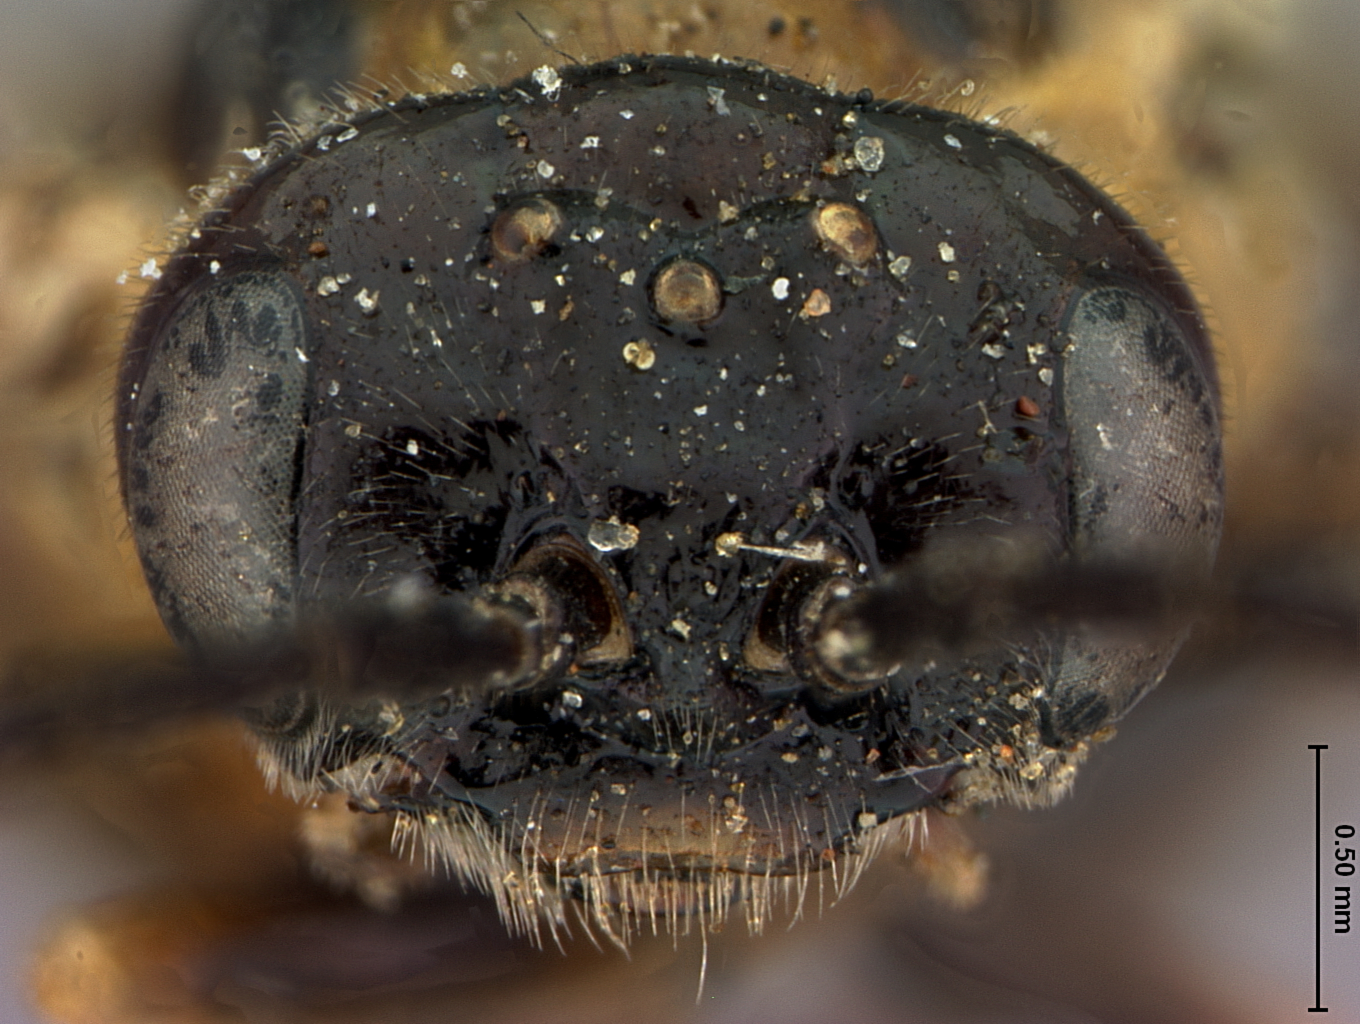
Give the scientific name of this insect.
Platycampus juniperi
